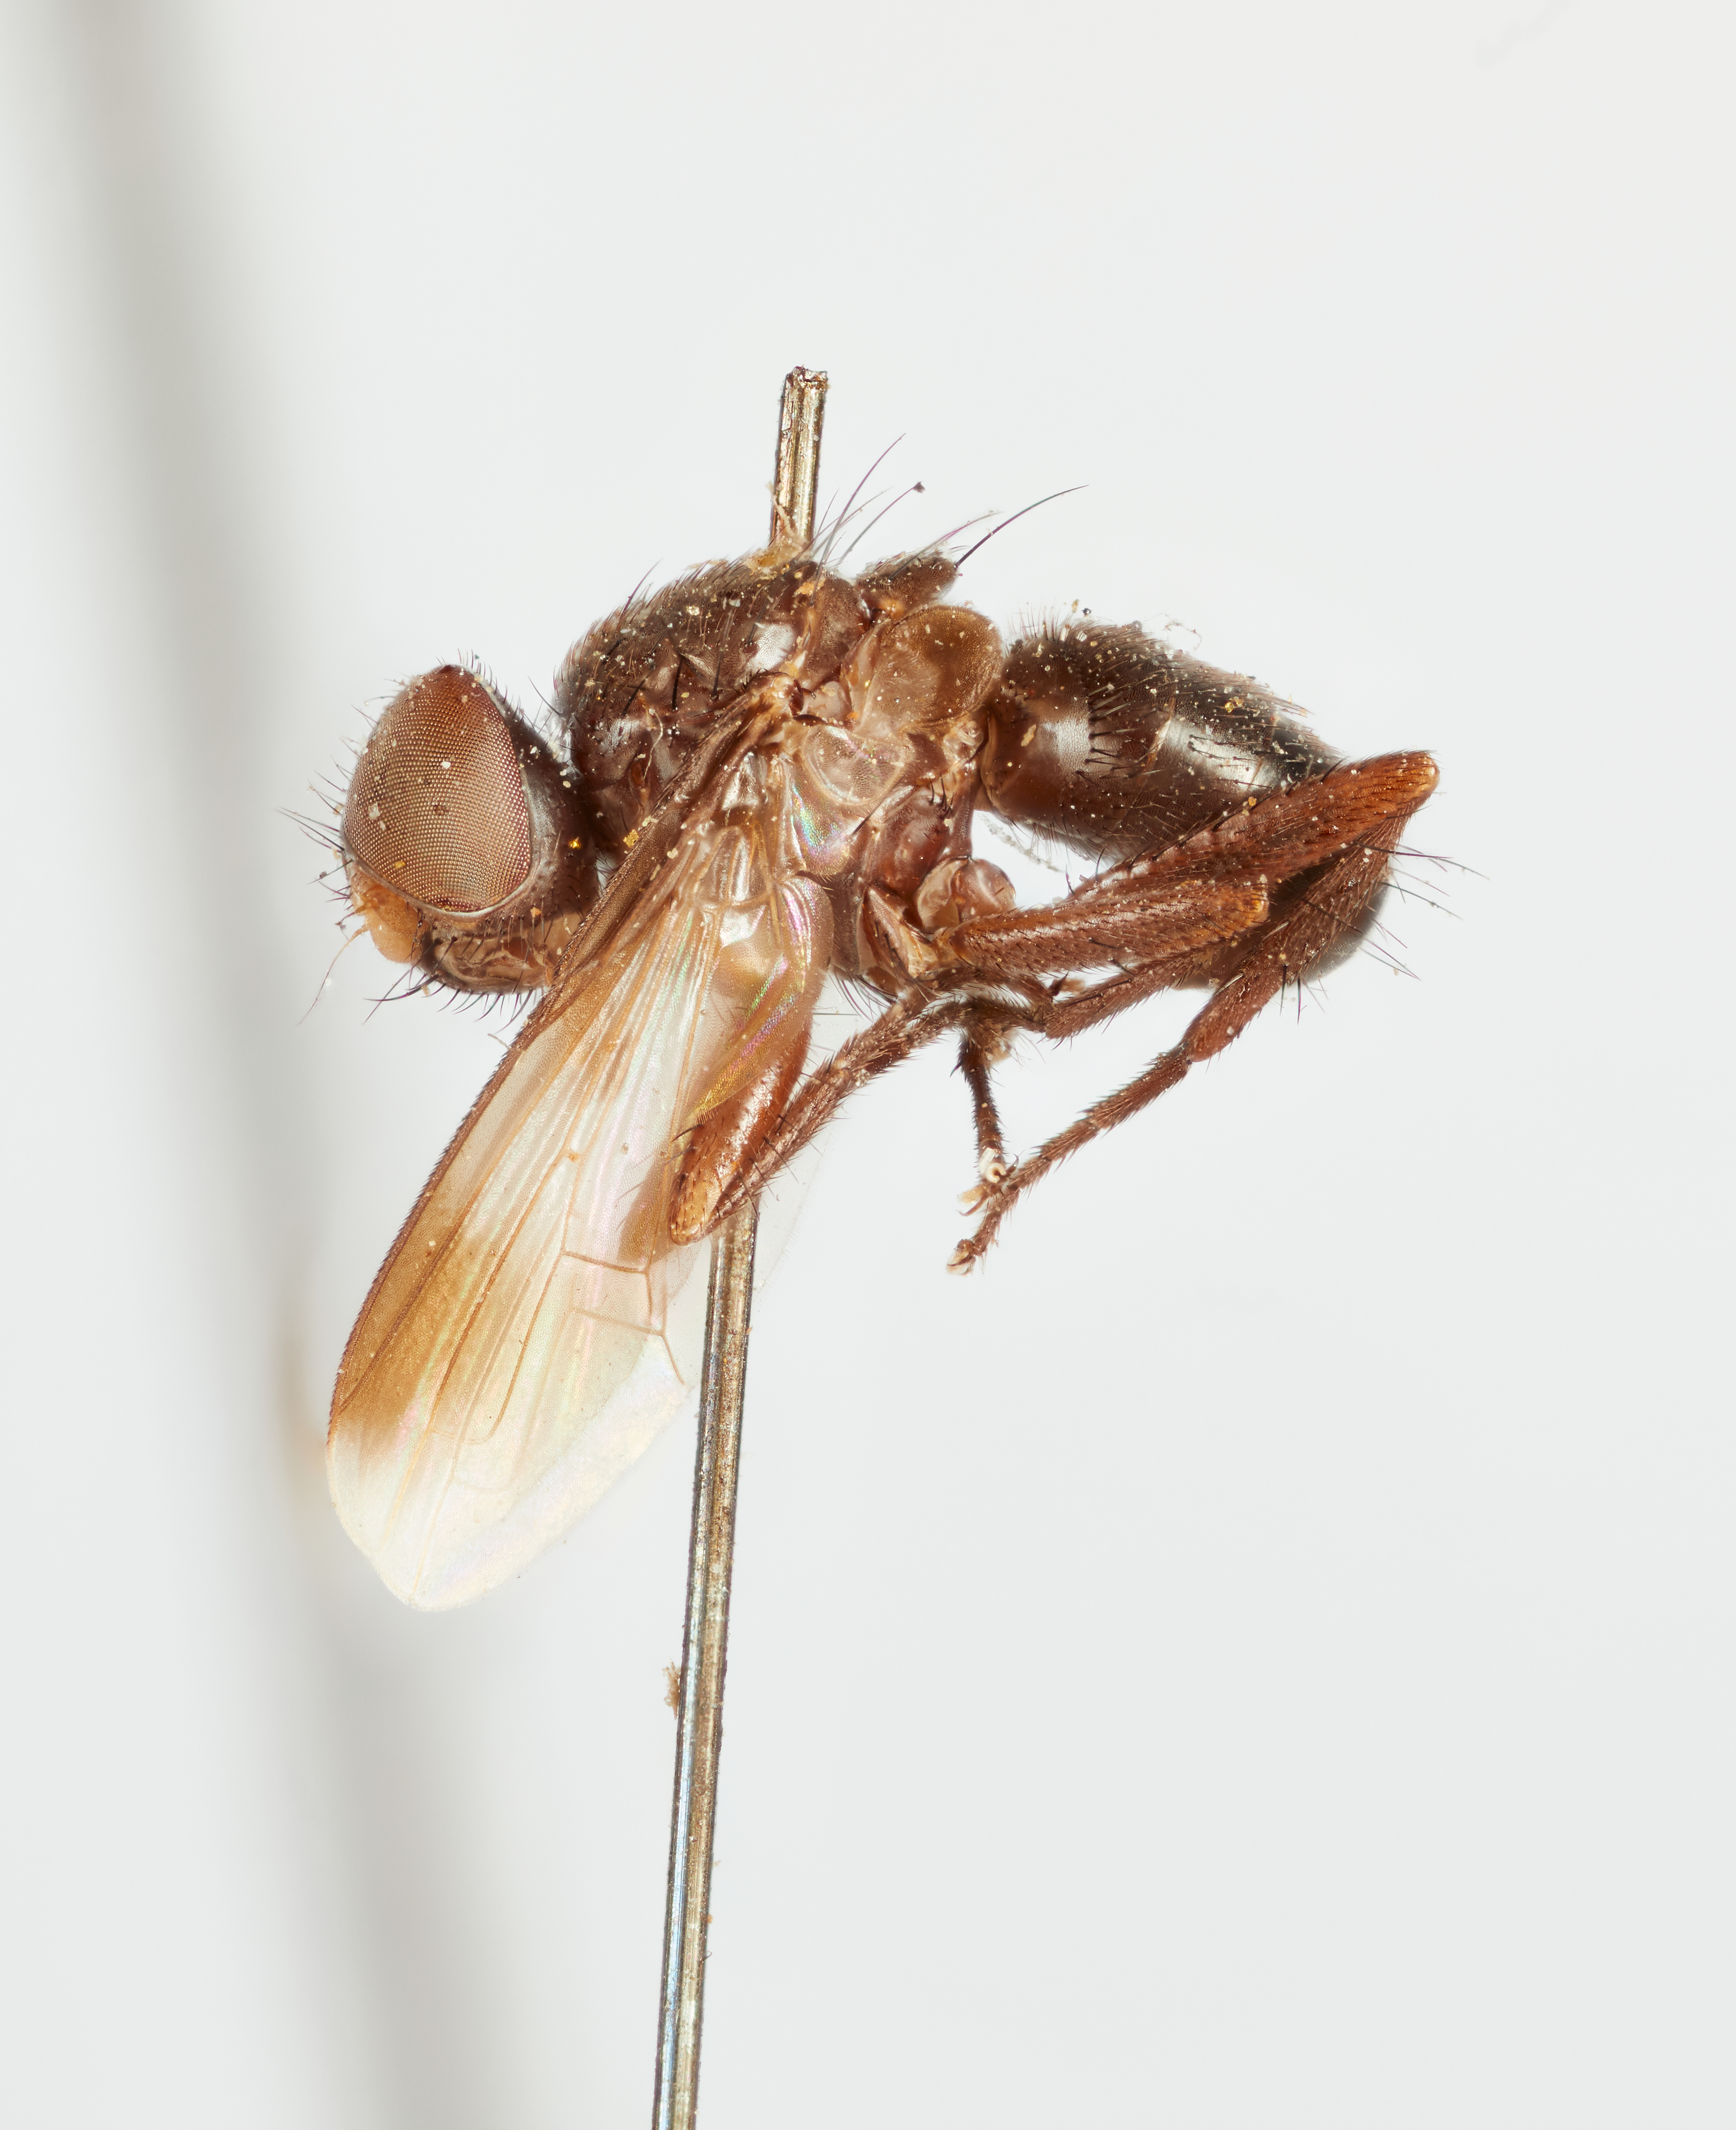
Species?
Sciasma nebulosa
